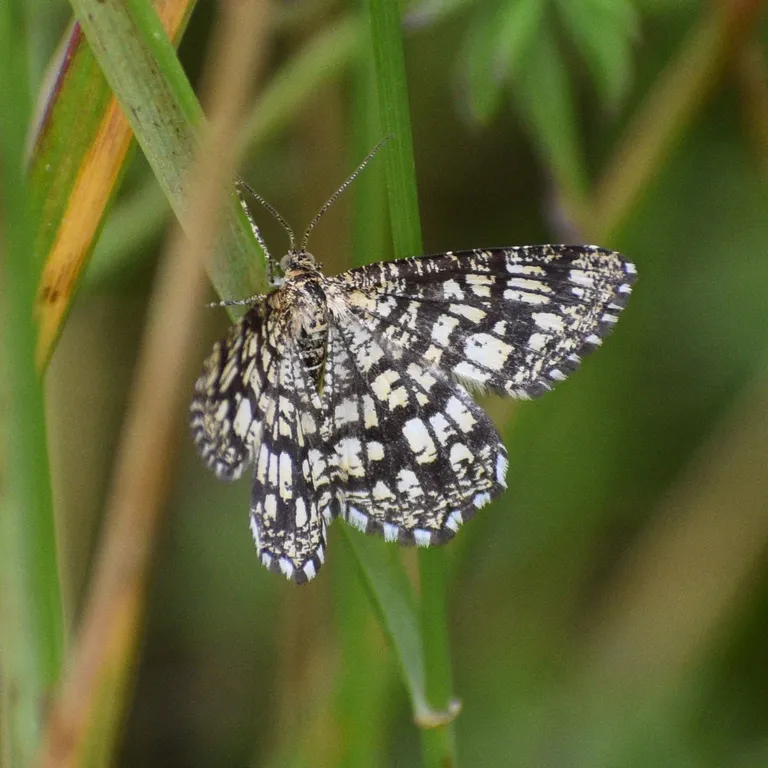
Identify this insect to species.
Chiasmia clathrata
